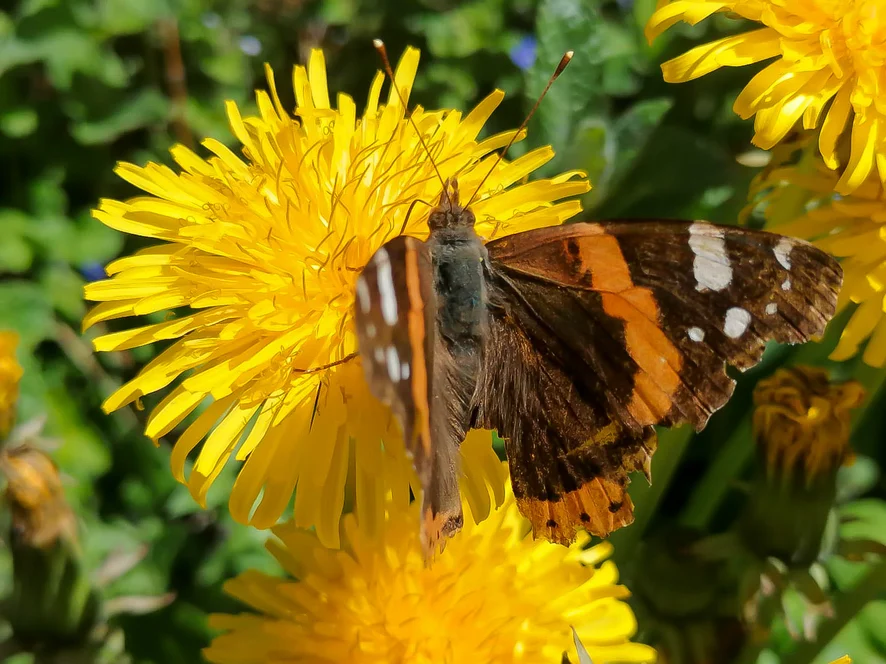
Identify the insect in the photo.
Vanessa atalanta
